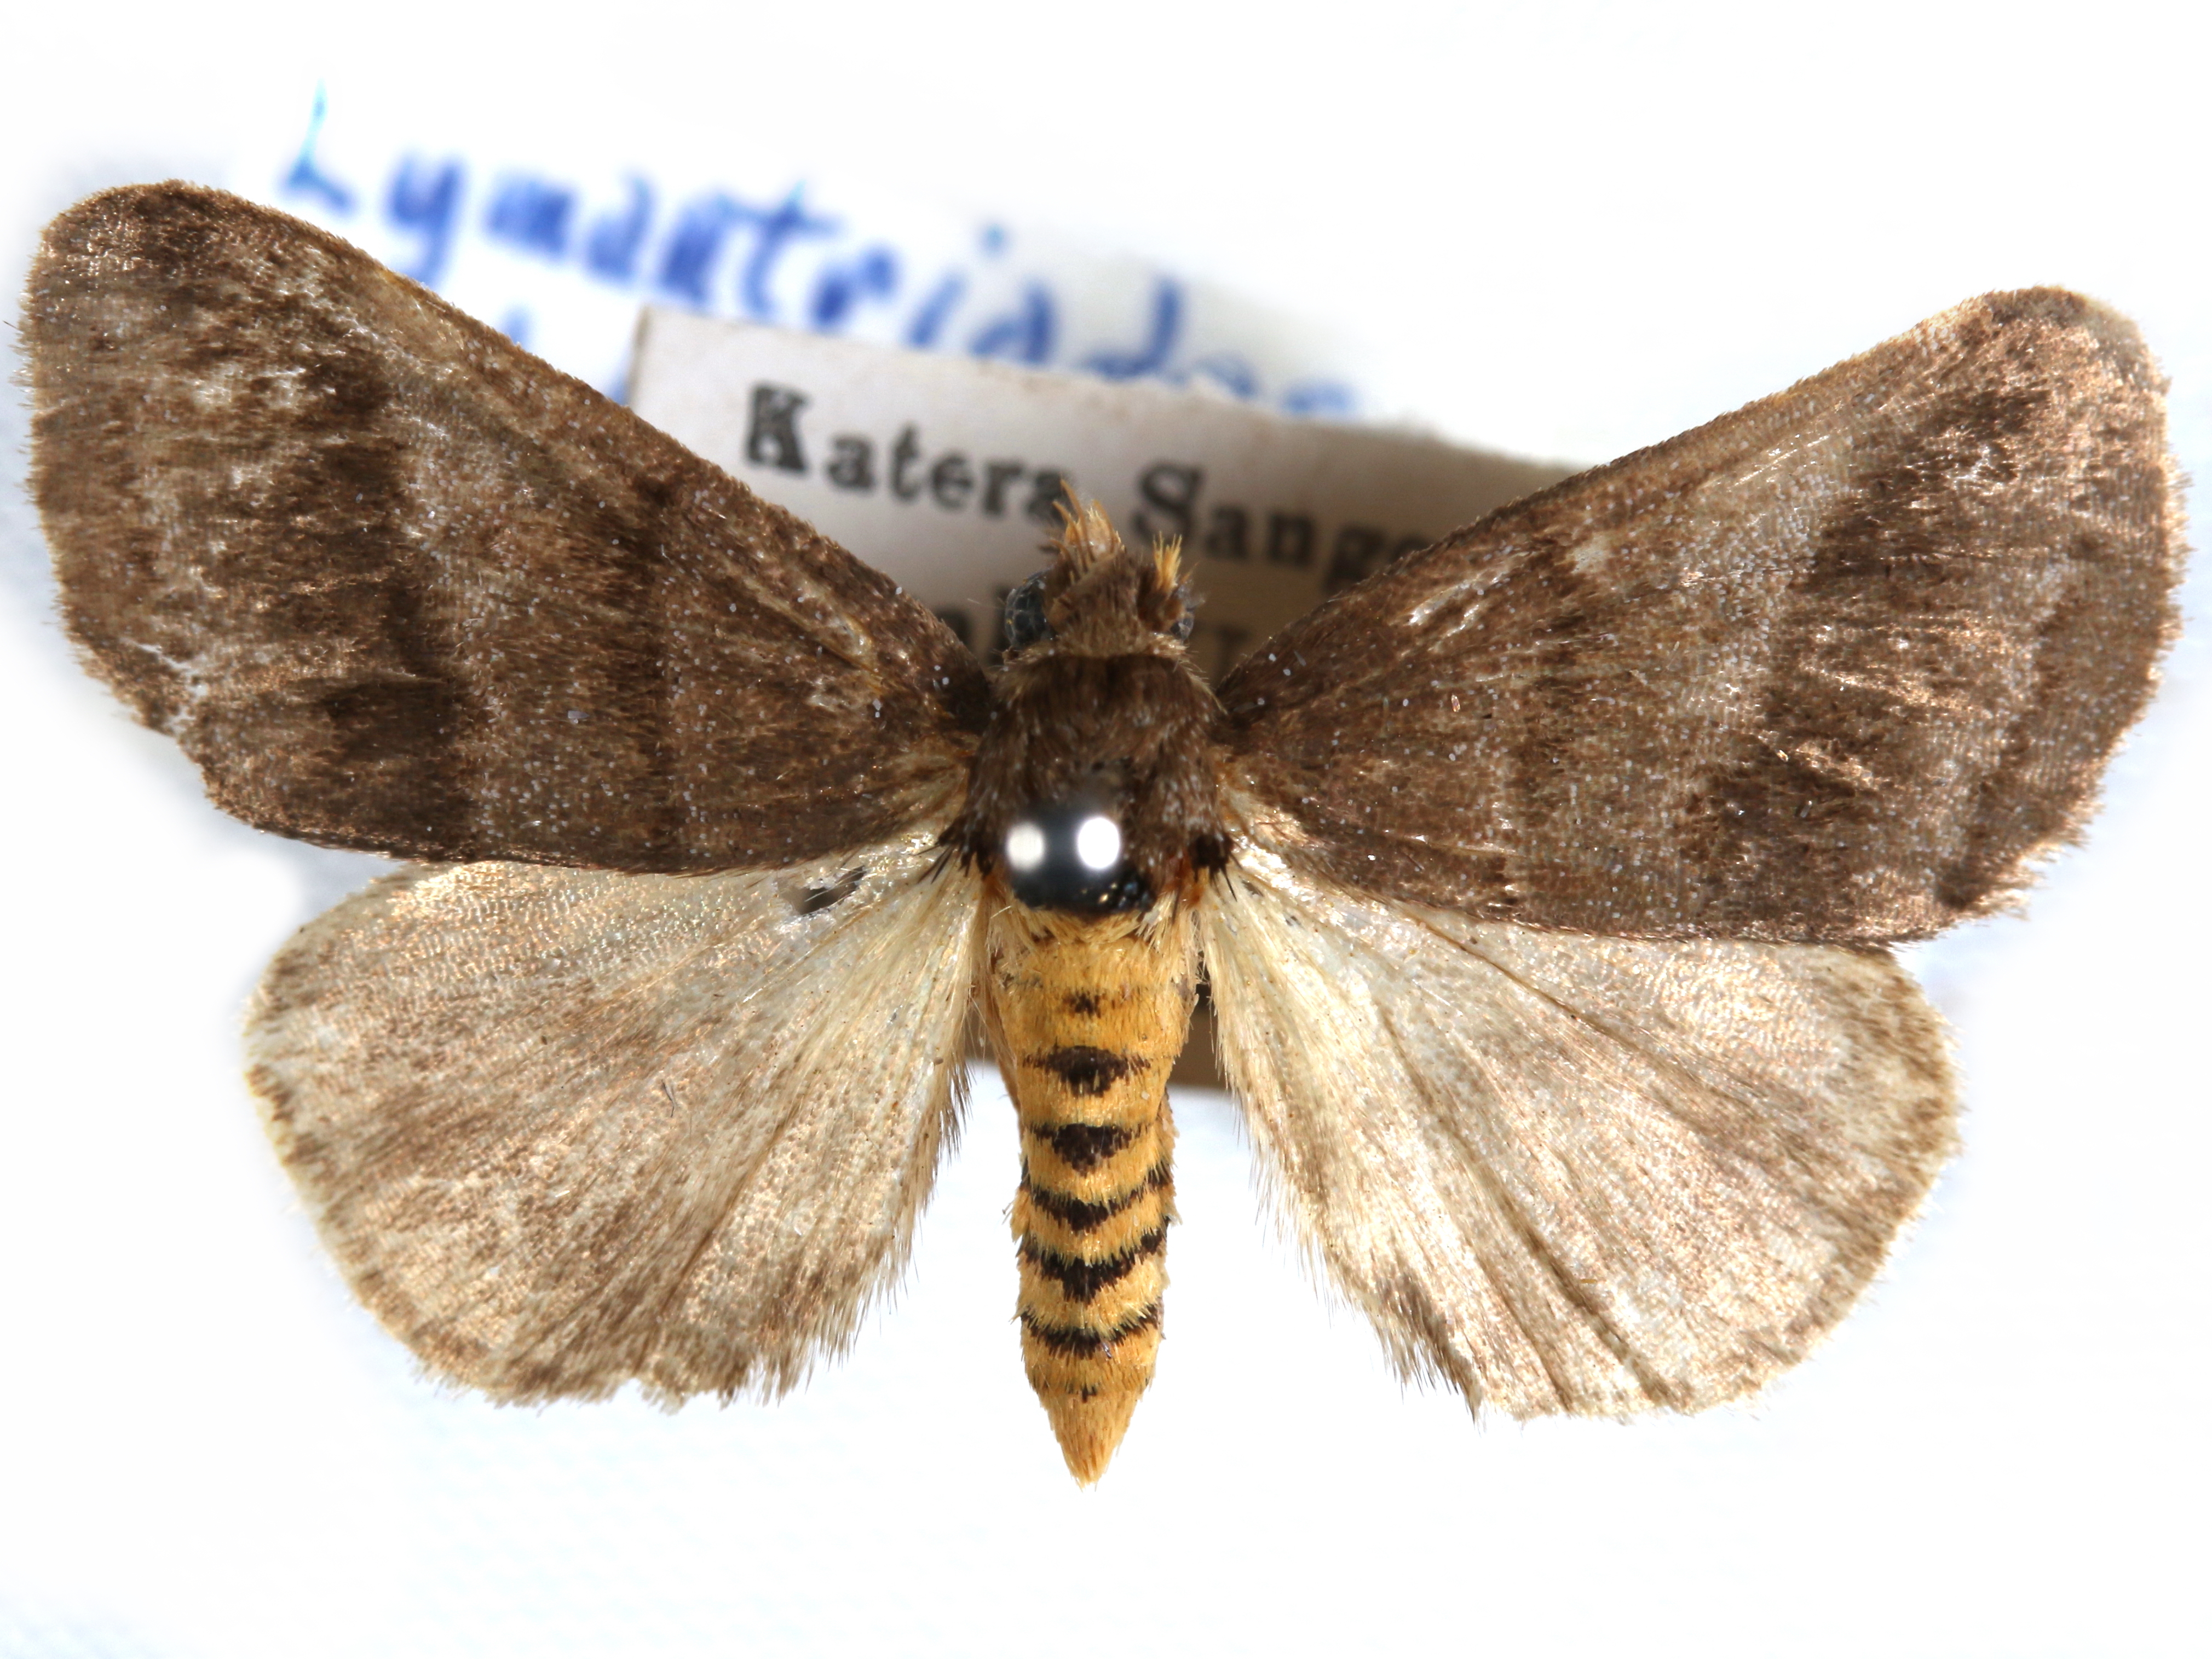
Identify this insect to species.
Lymantriades obliqualinea
